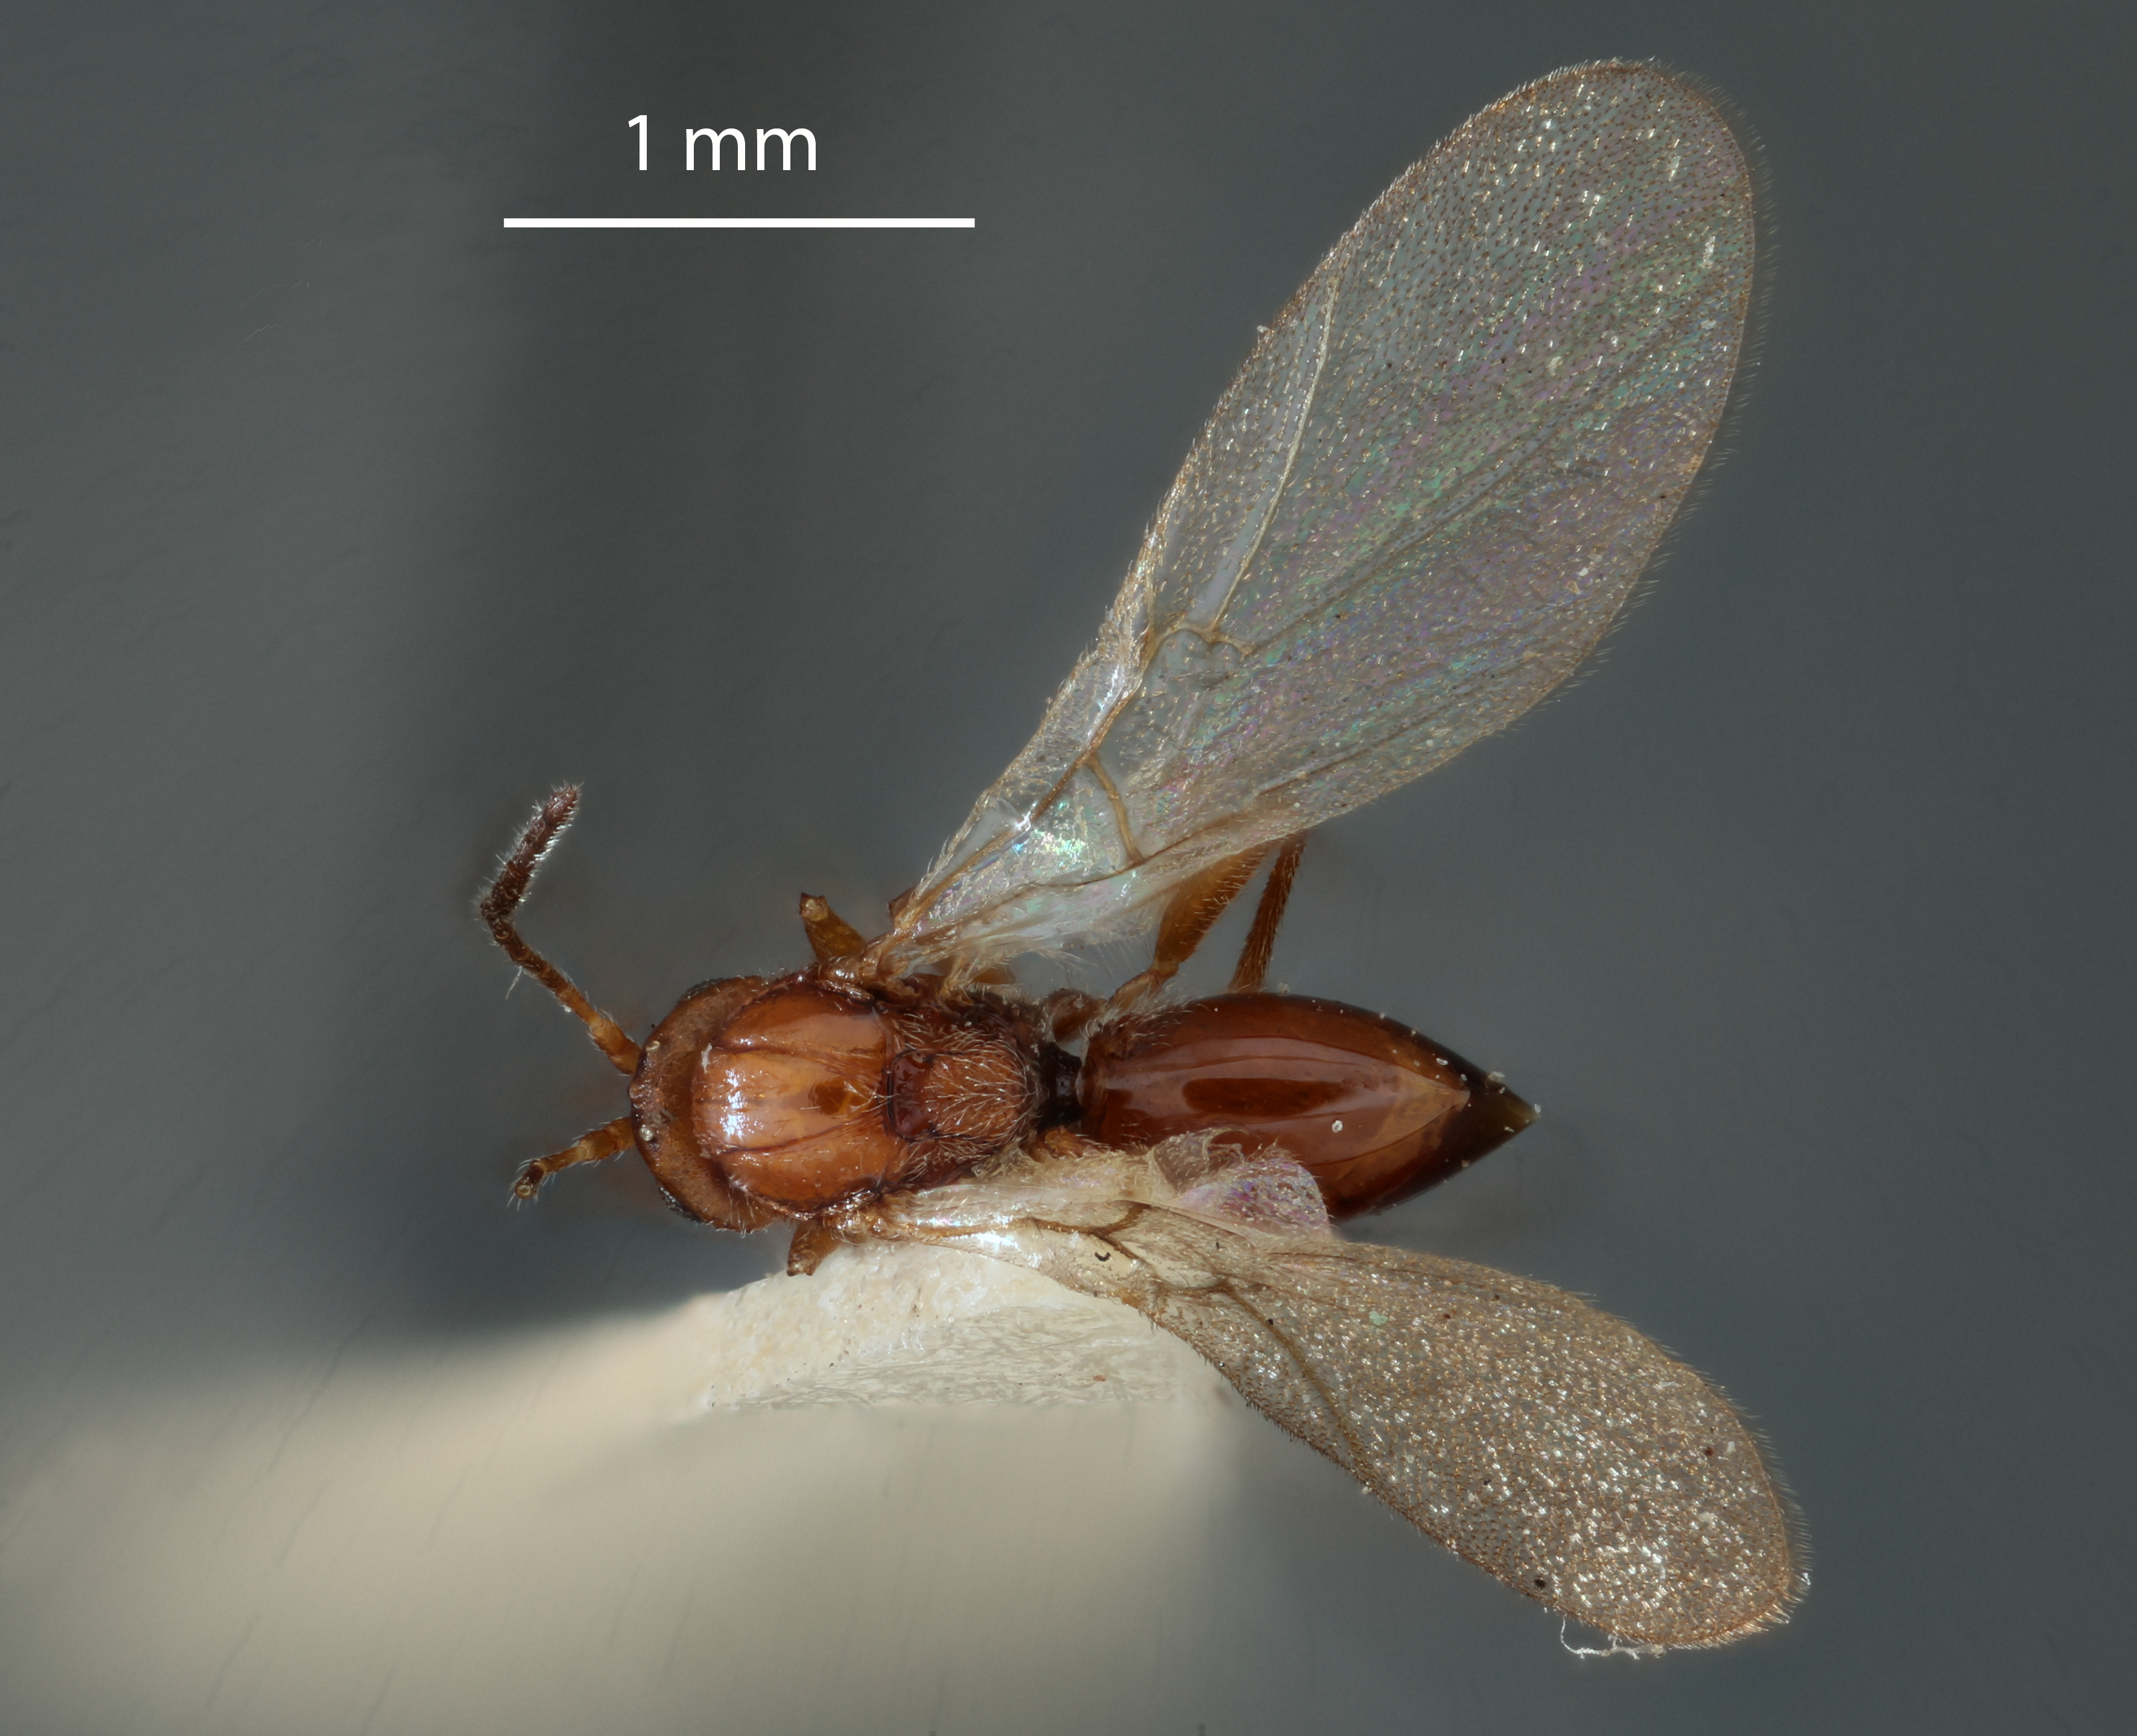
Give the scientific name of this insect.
Andricus crenatus
